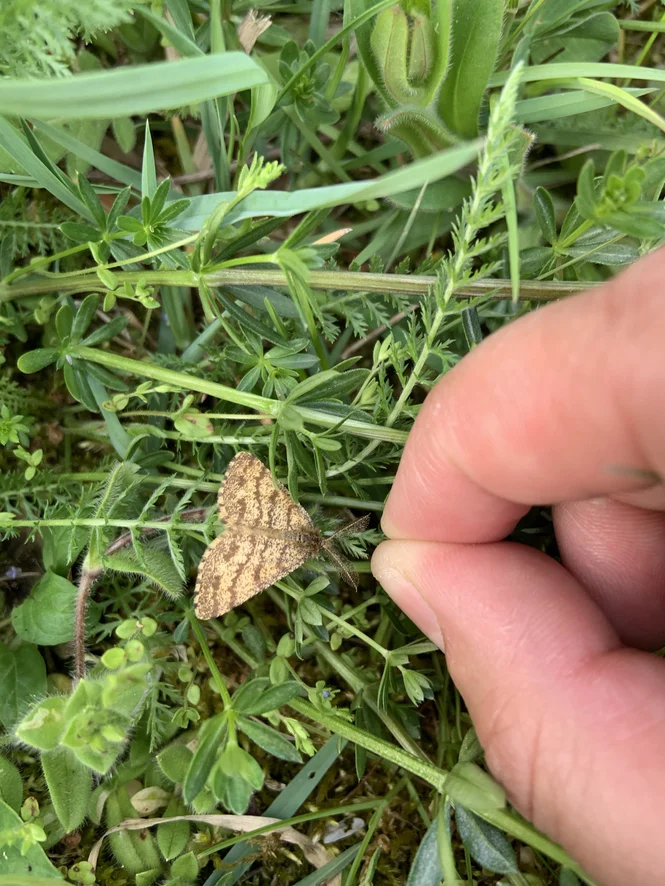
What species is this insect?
Ematurga atomaria
